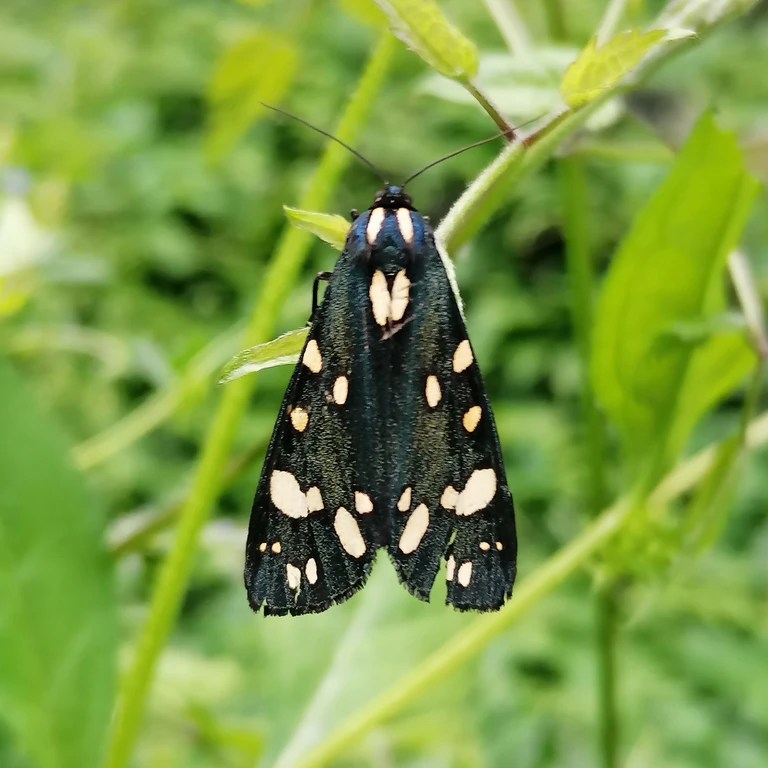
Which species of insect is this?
Callimorpha dominula
